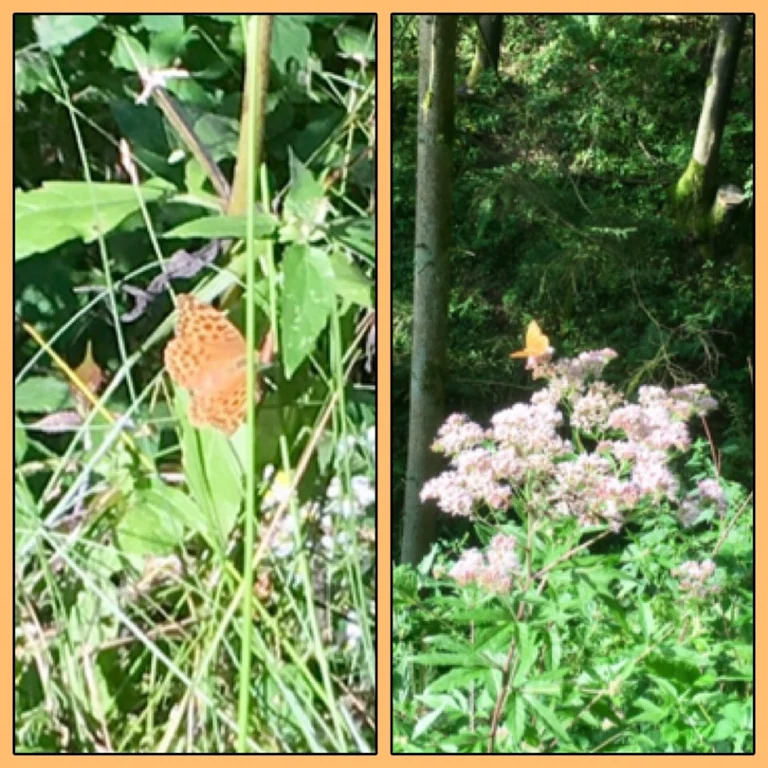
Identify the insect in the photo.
Argynnis paphia
